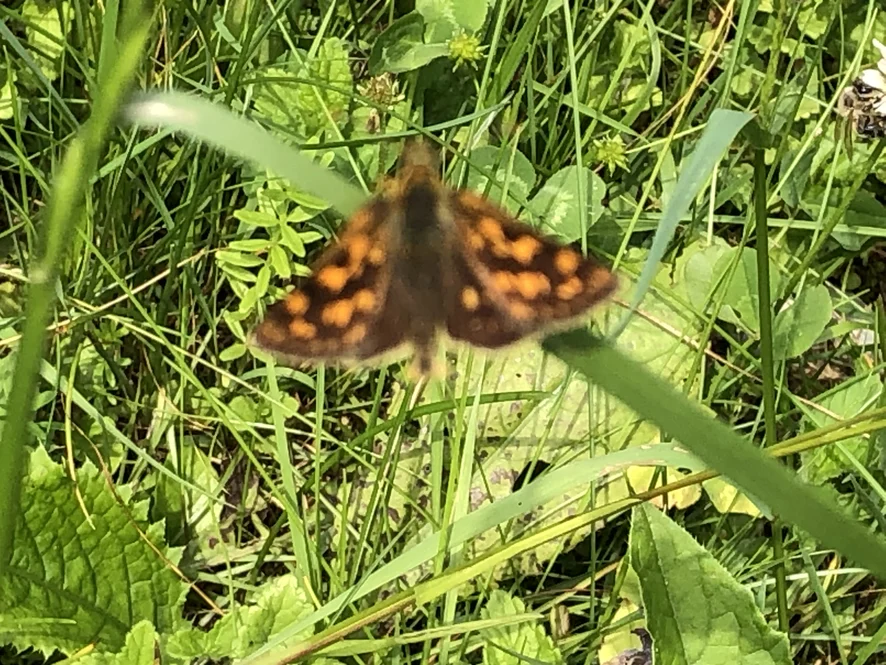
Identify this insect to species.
Carterocephalus palaemon
